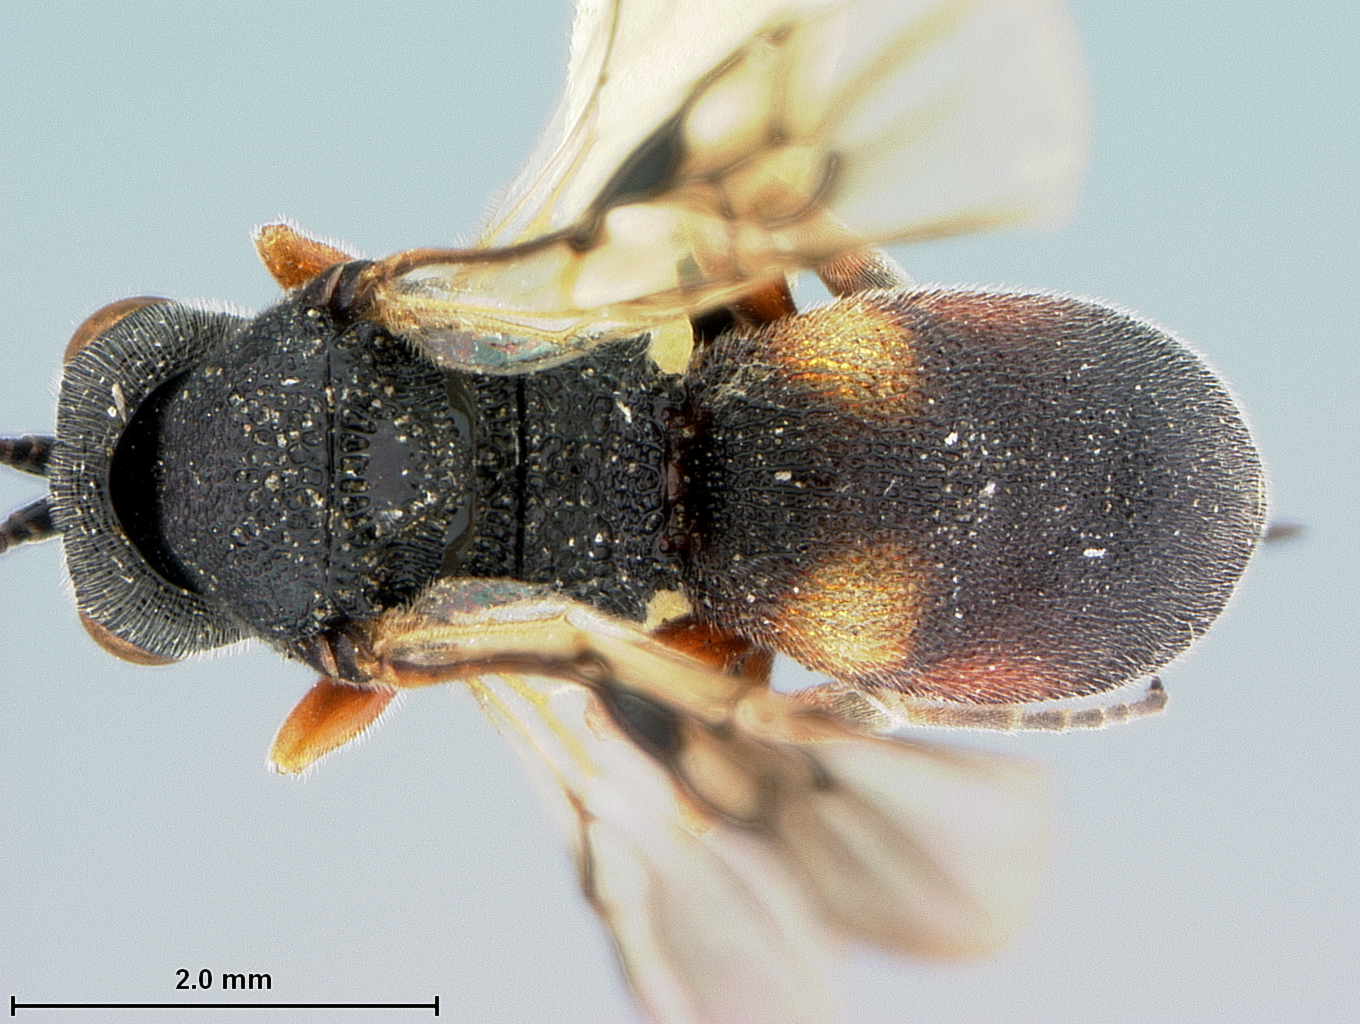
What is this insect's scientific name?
Chelonus muesebeck
